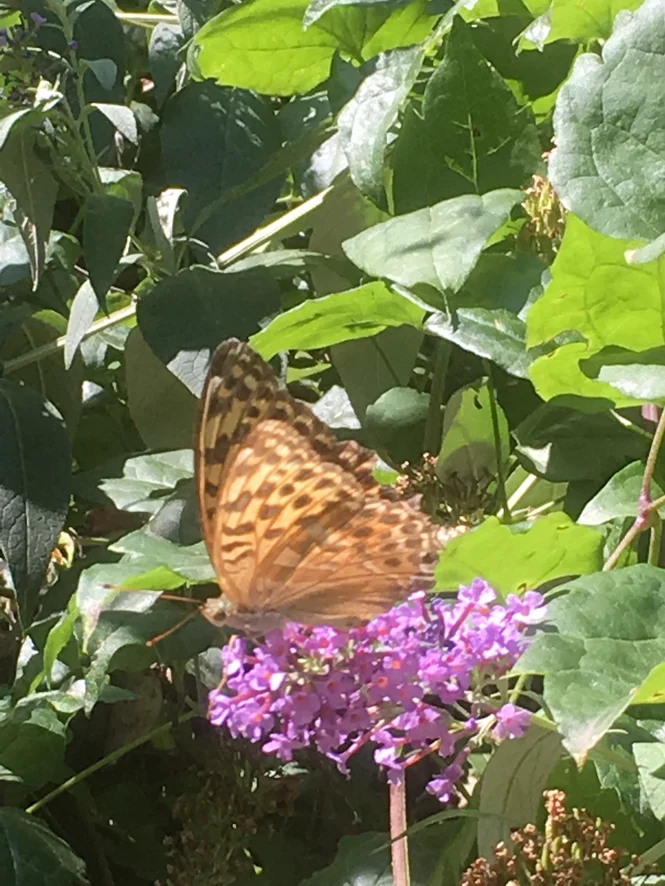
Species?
Argynnis paphia
